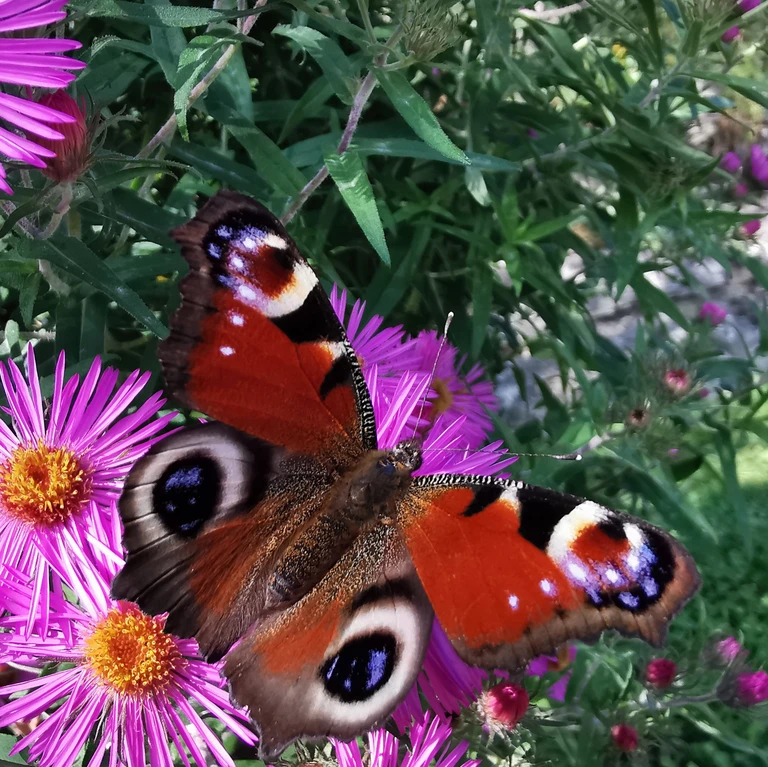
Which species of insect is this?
Aglais io
